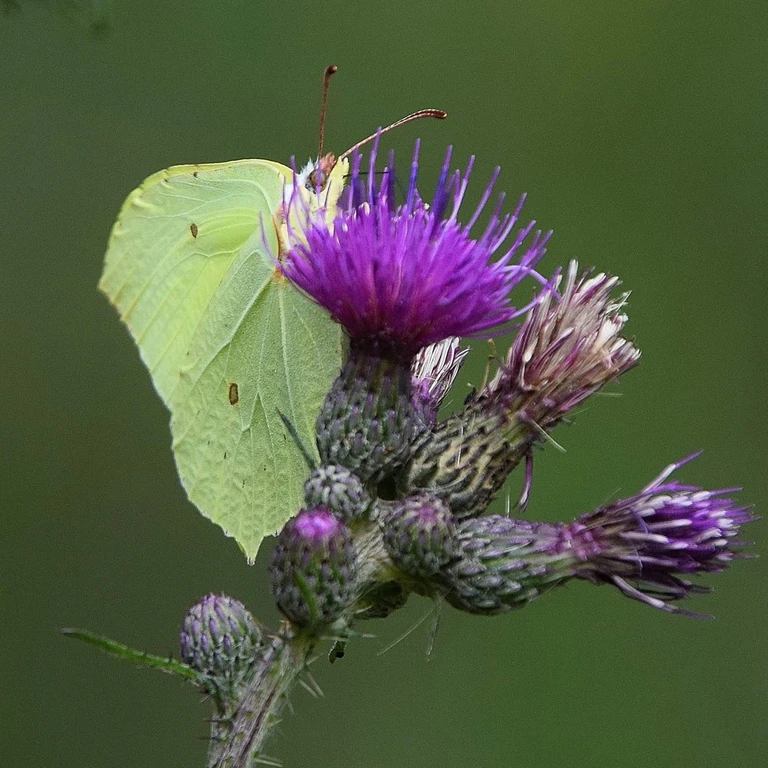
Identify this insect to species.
Gonepteryx rhamni
